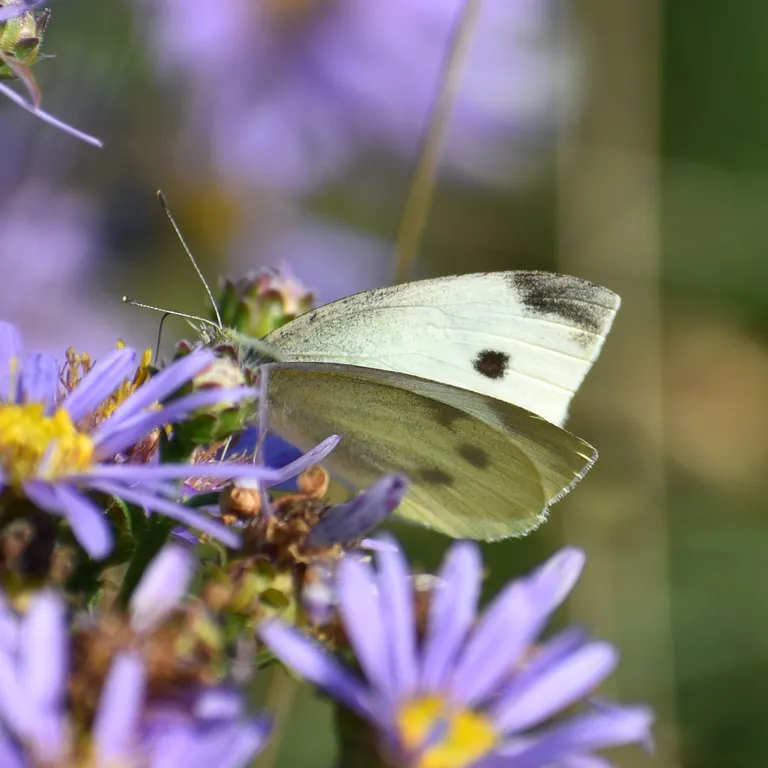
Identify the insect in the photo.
Pieris rapae
